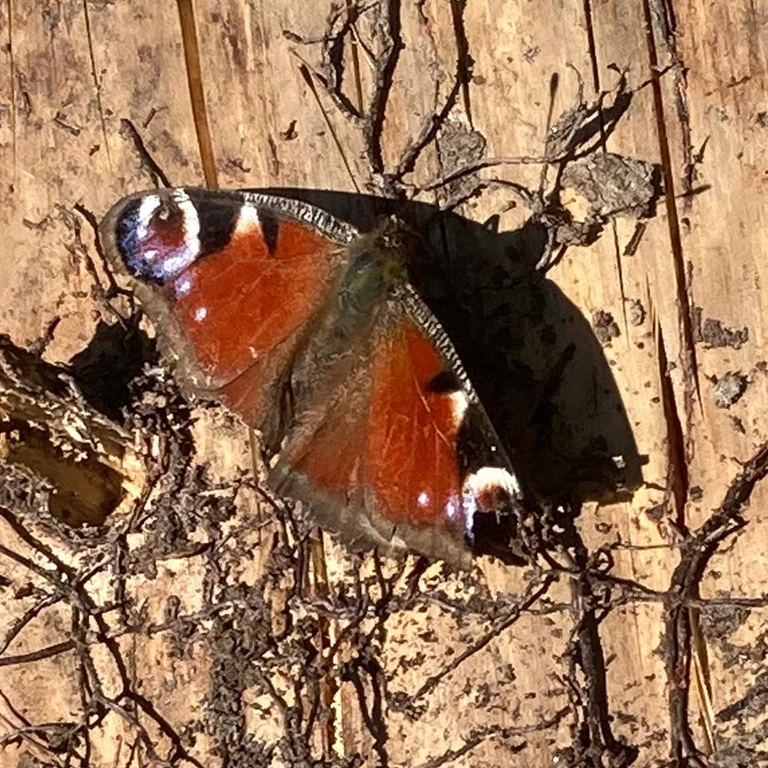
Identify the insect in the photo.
Aglais io
